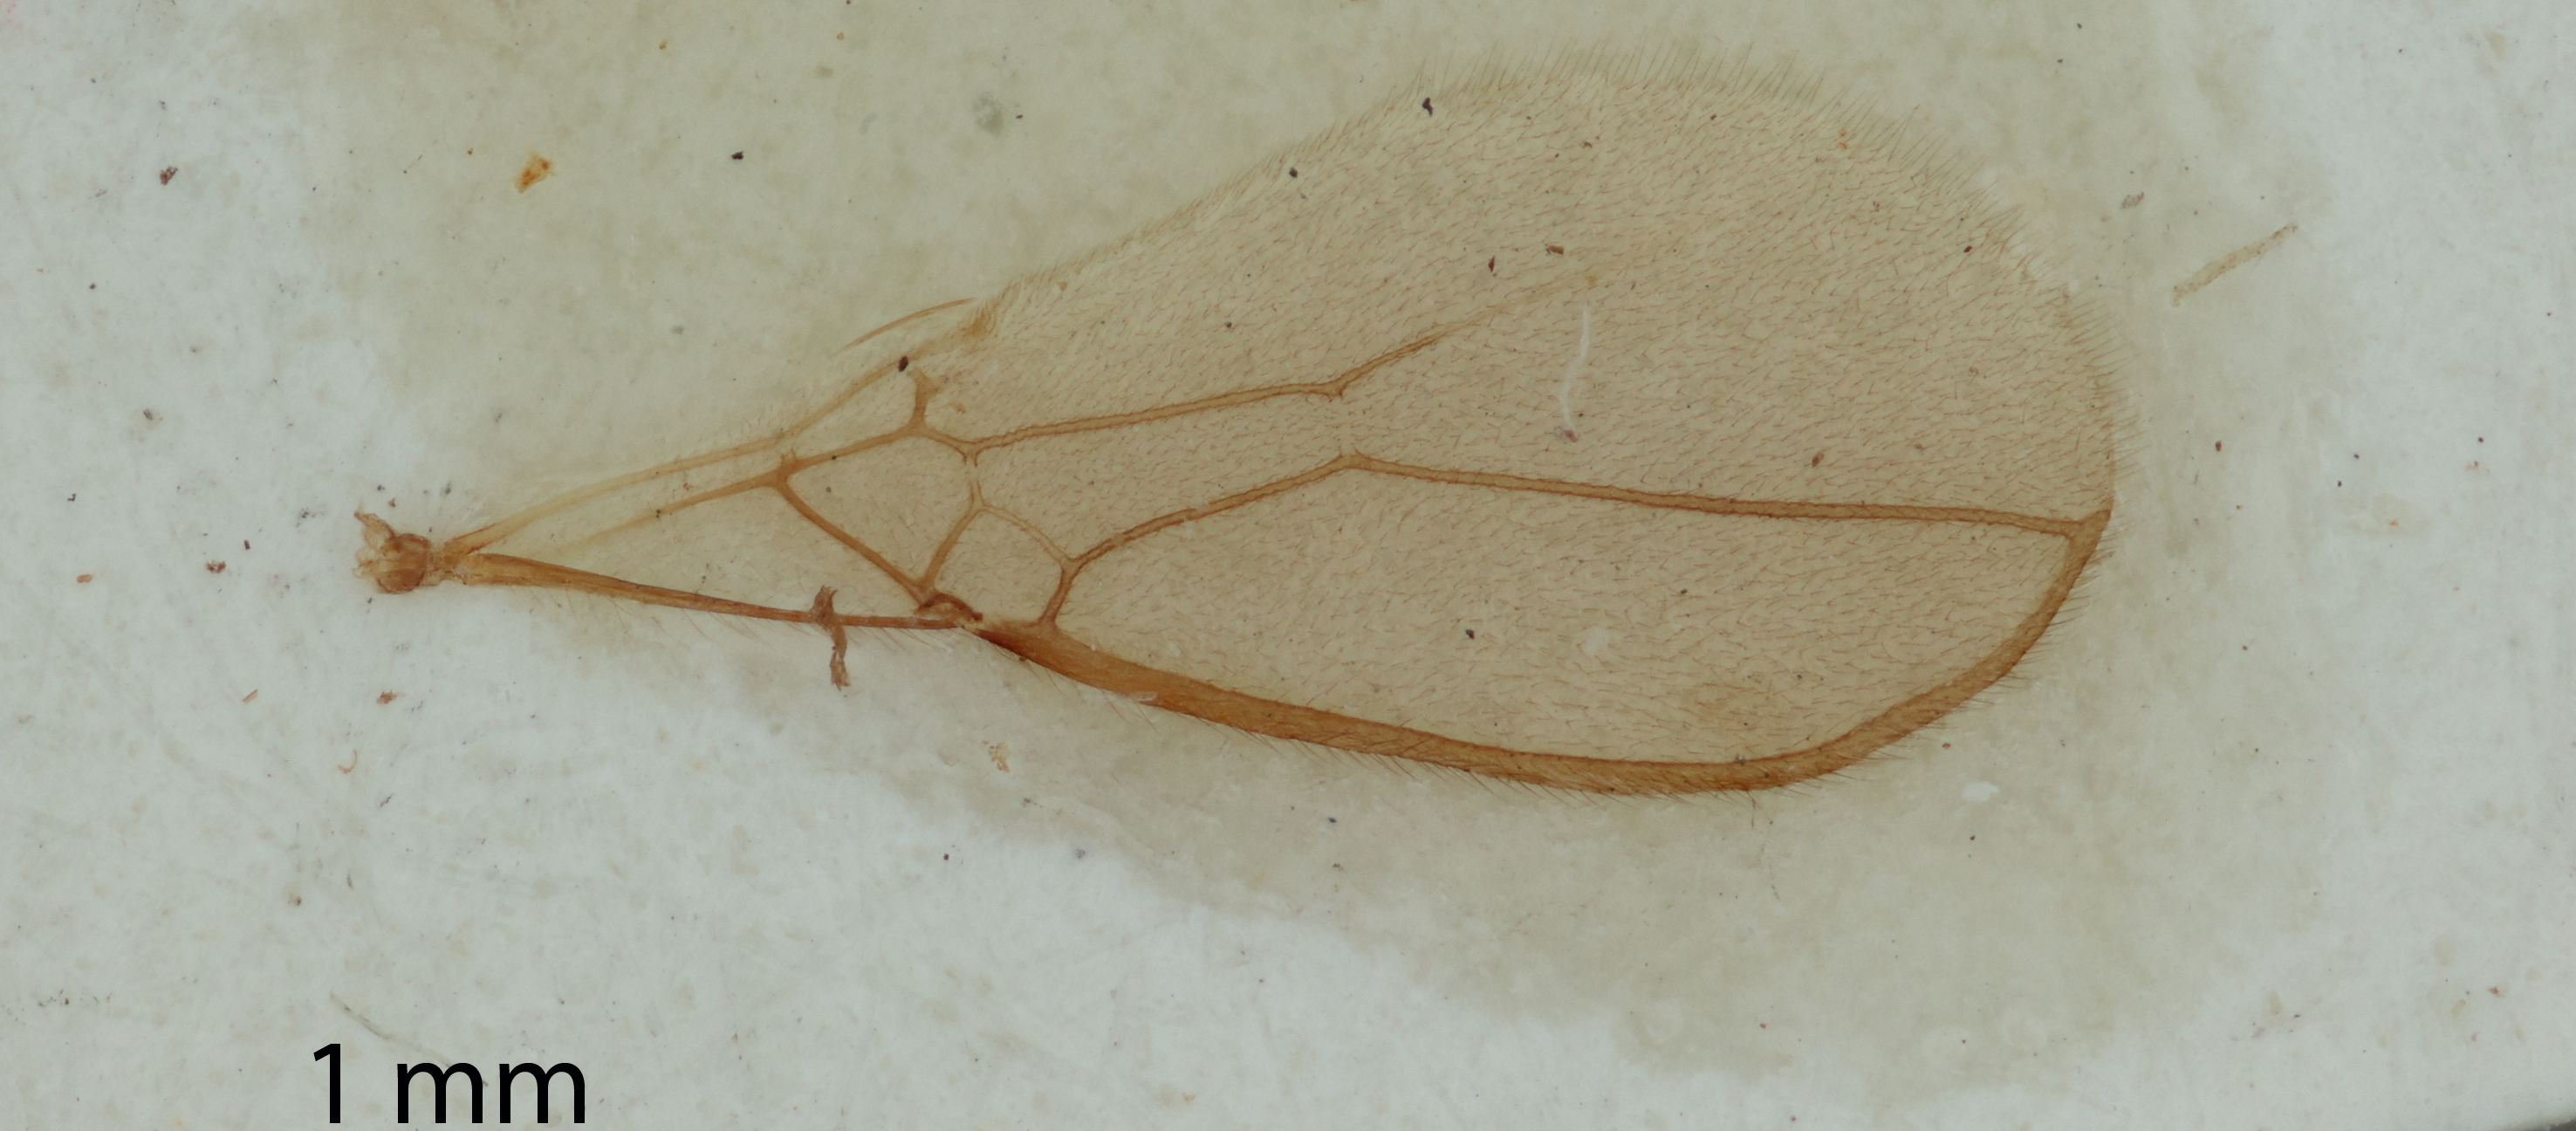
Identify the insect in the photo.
Aspilota astoriensis
